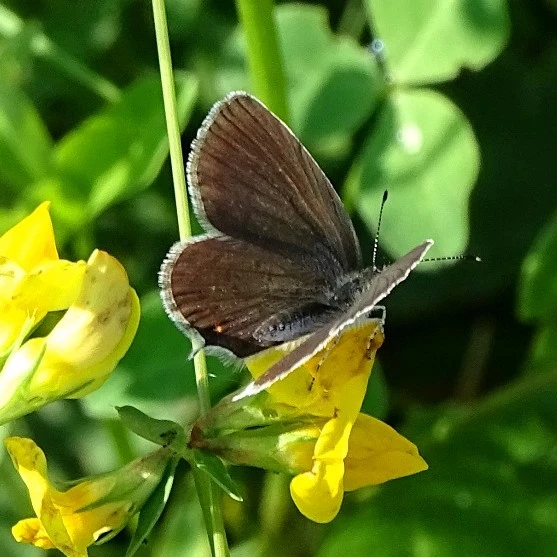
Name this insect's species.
Cupido argiades (also Elkalyce argiades)
